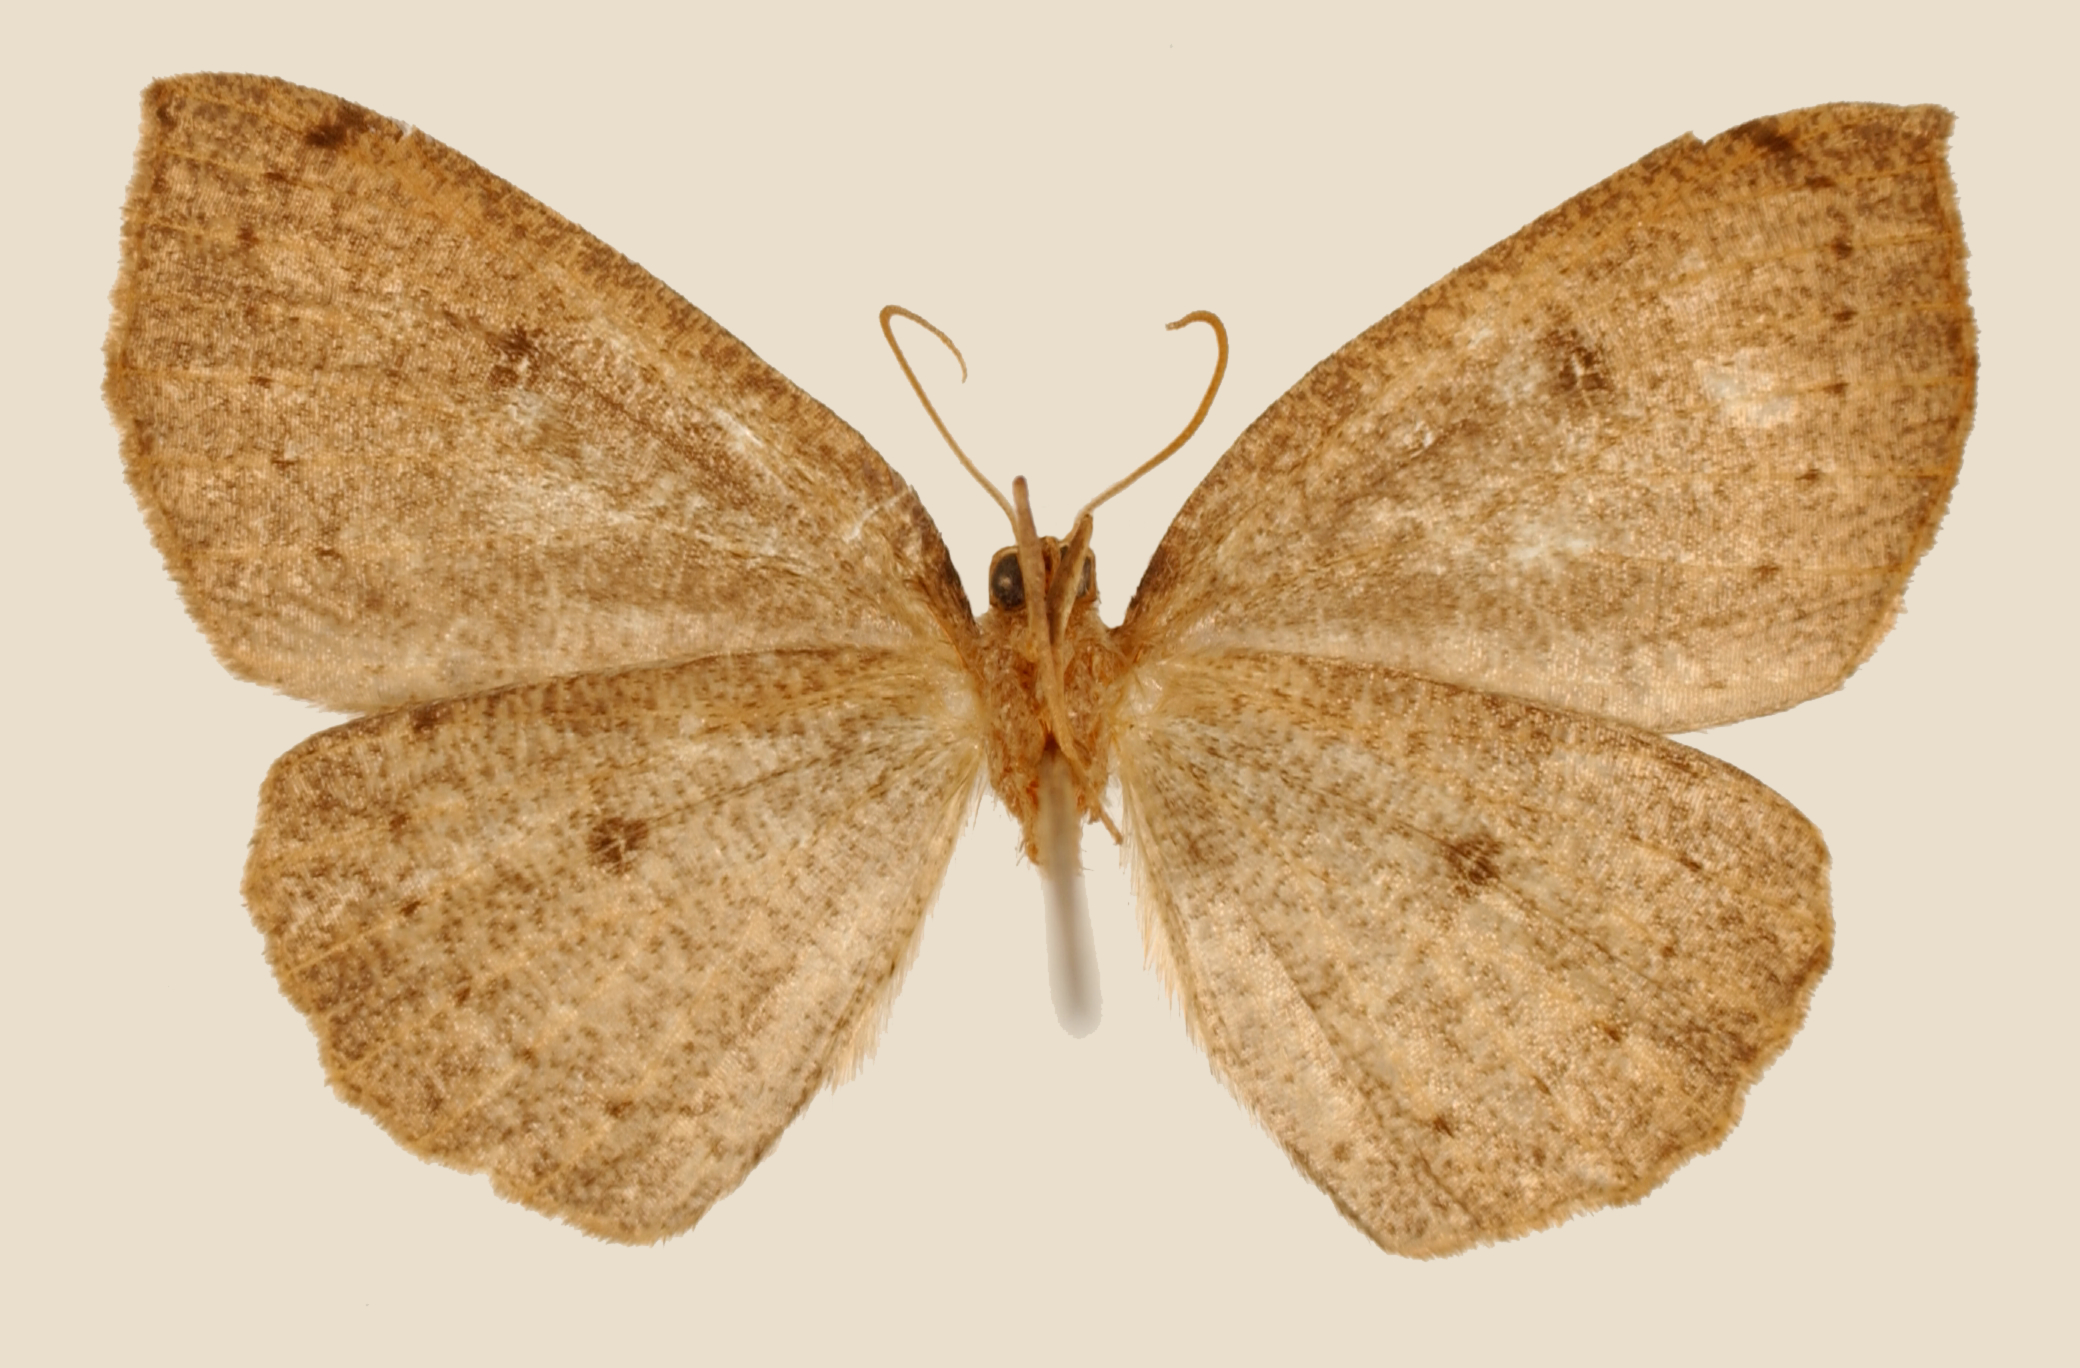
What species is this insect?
Homochlodes orina
